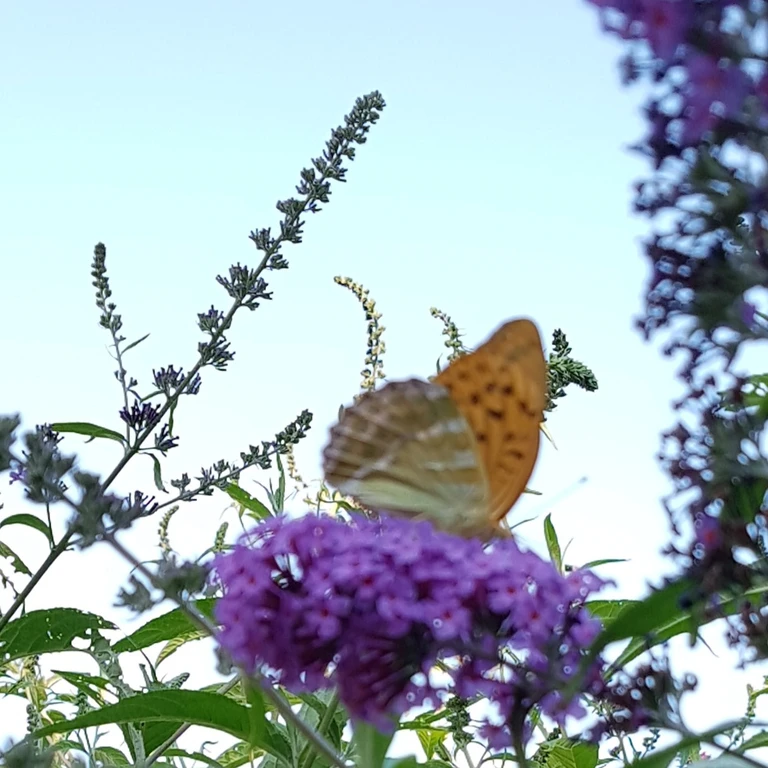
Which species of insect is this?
Argynnis paphia
